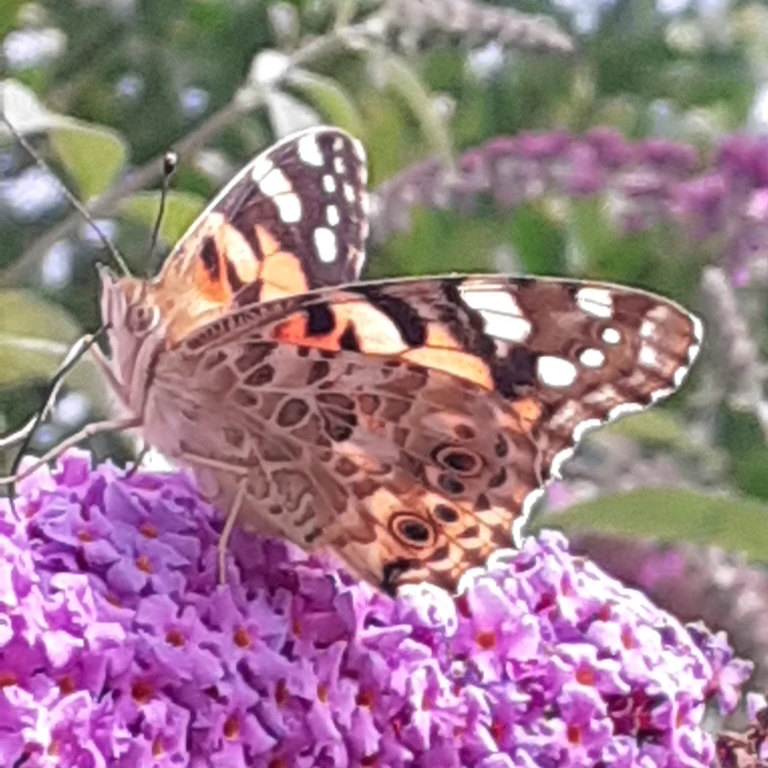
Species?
Vanessa cardui
